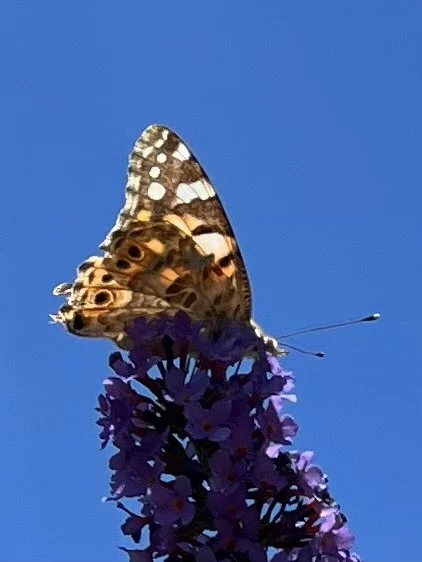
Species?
Vanessa cardui
